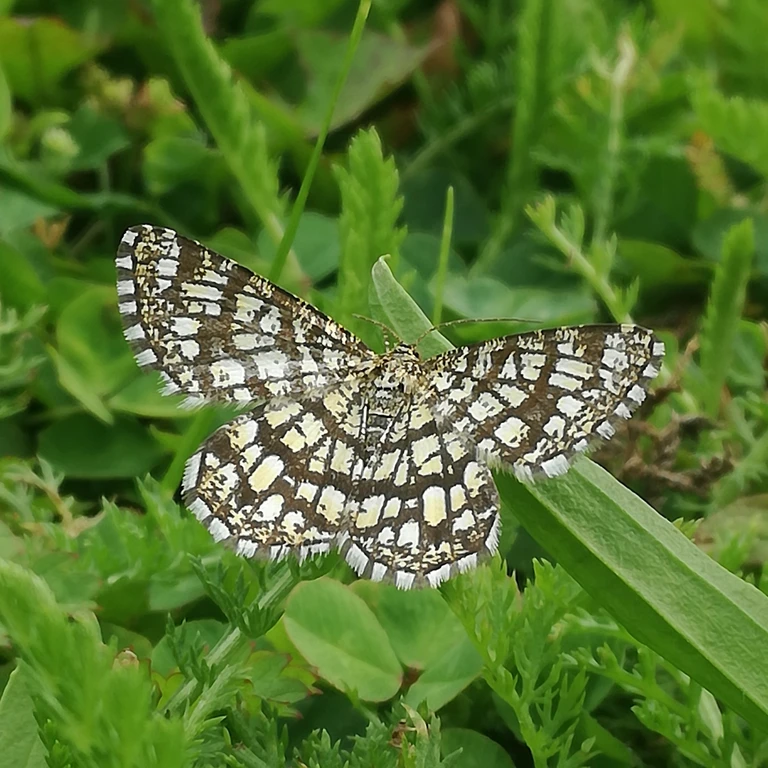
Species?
Chiasmia clathrata
